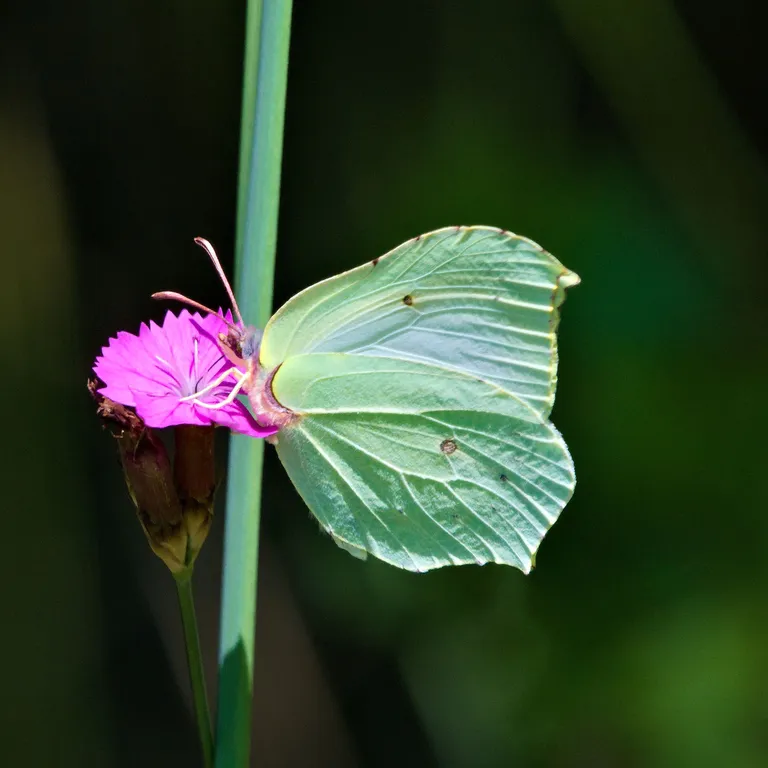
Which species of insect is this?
Gonepteryx rhamni
